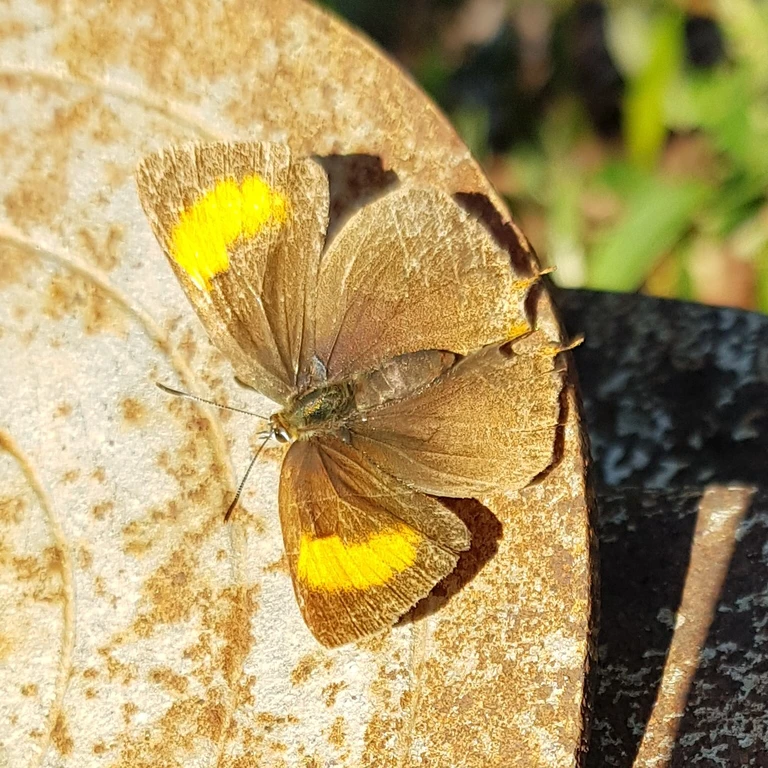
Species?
Thecla betulae
